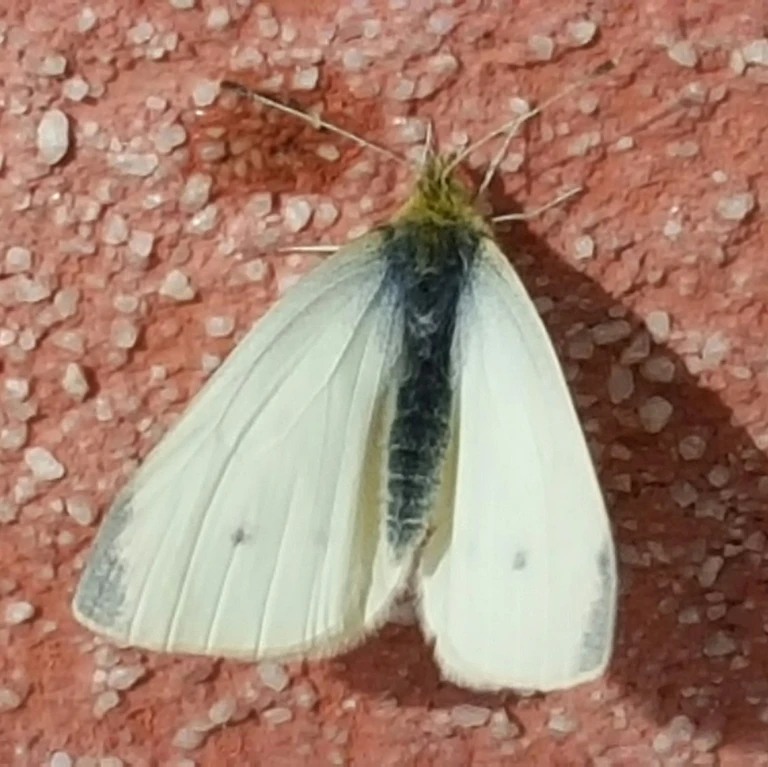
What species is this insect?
Pieris rapae
